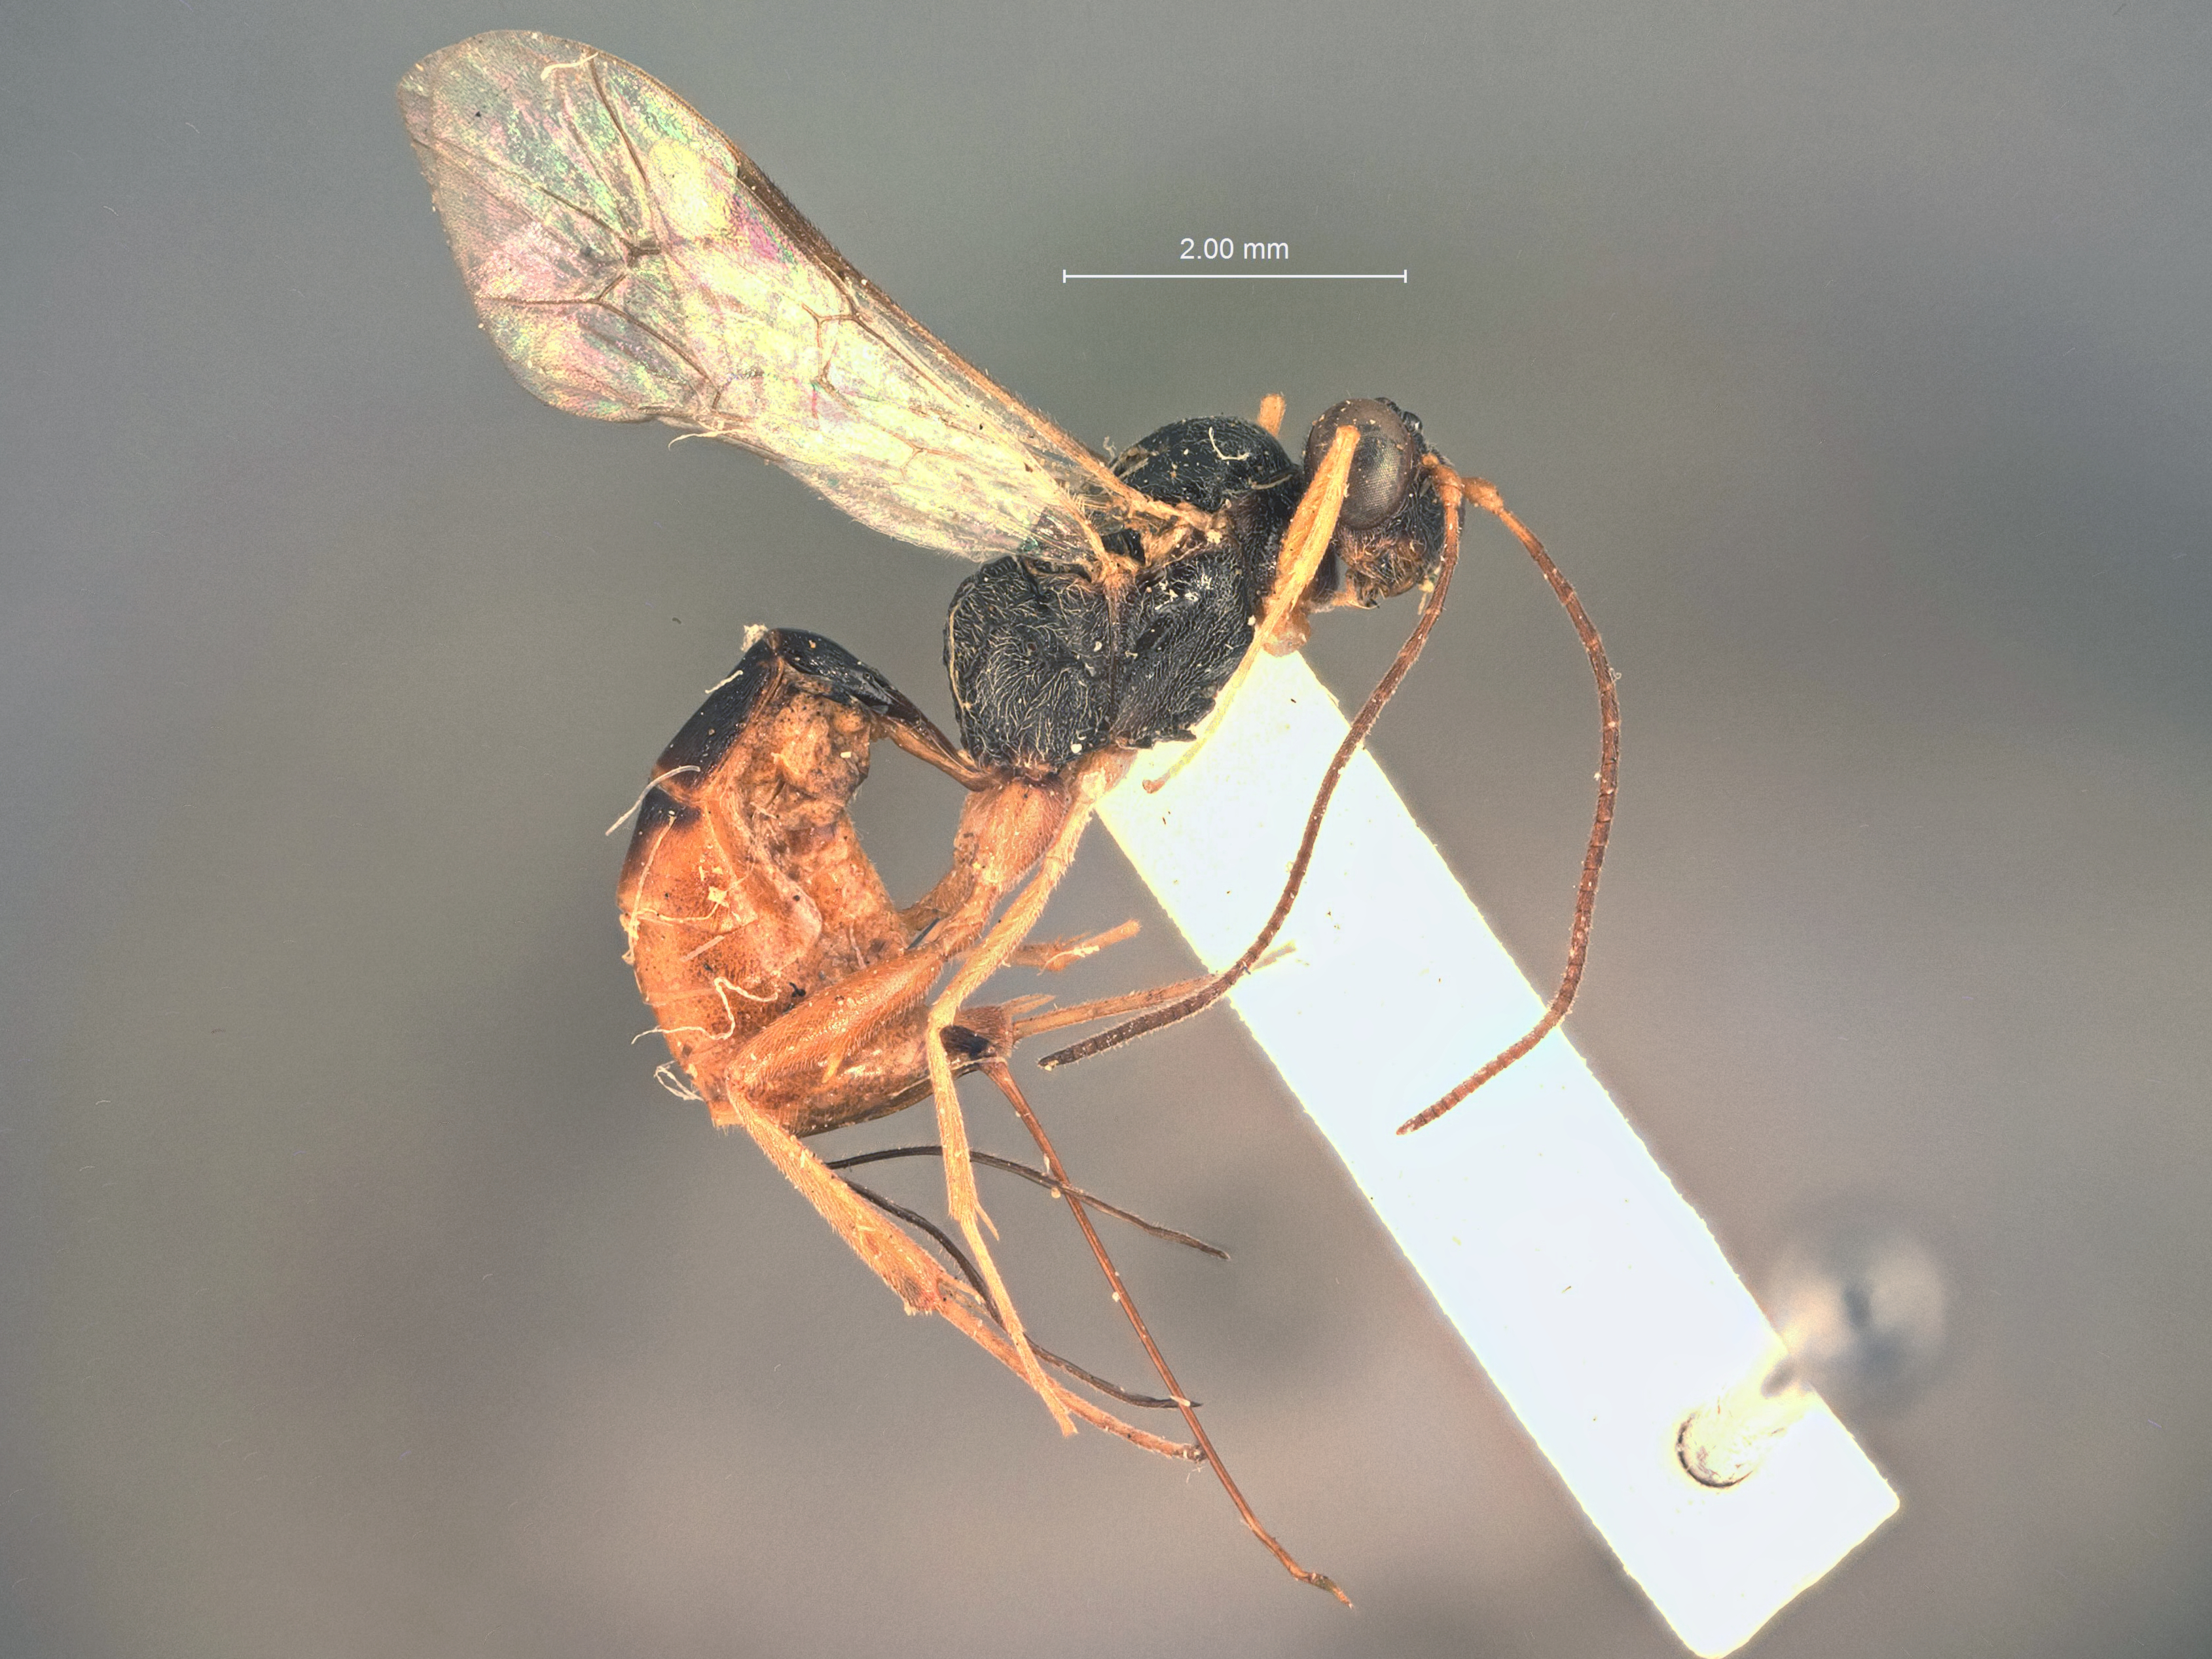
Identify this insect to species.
Pristomerus schreineri
